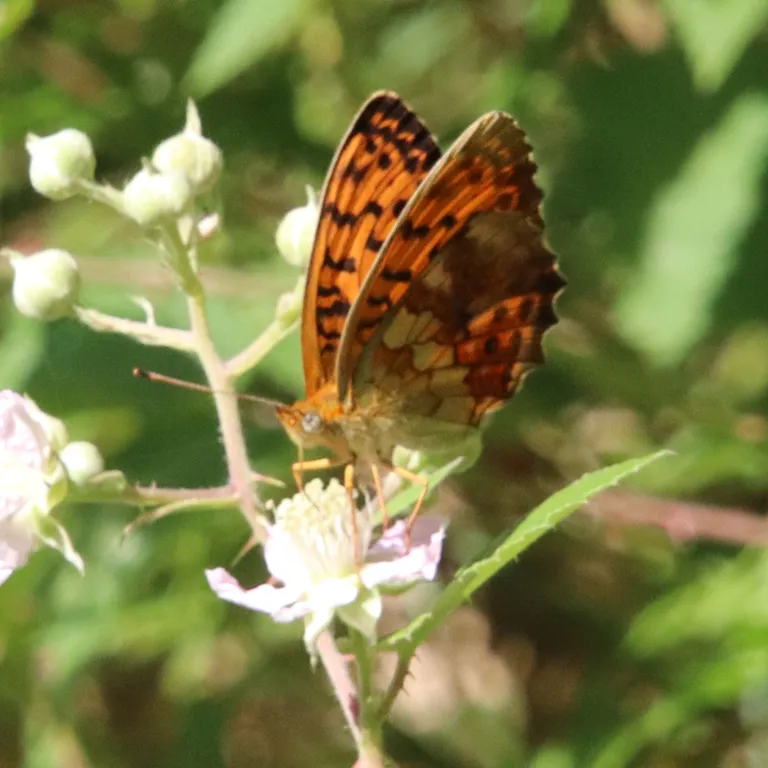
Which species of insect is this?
Brenthis daphne
